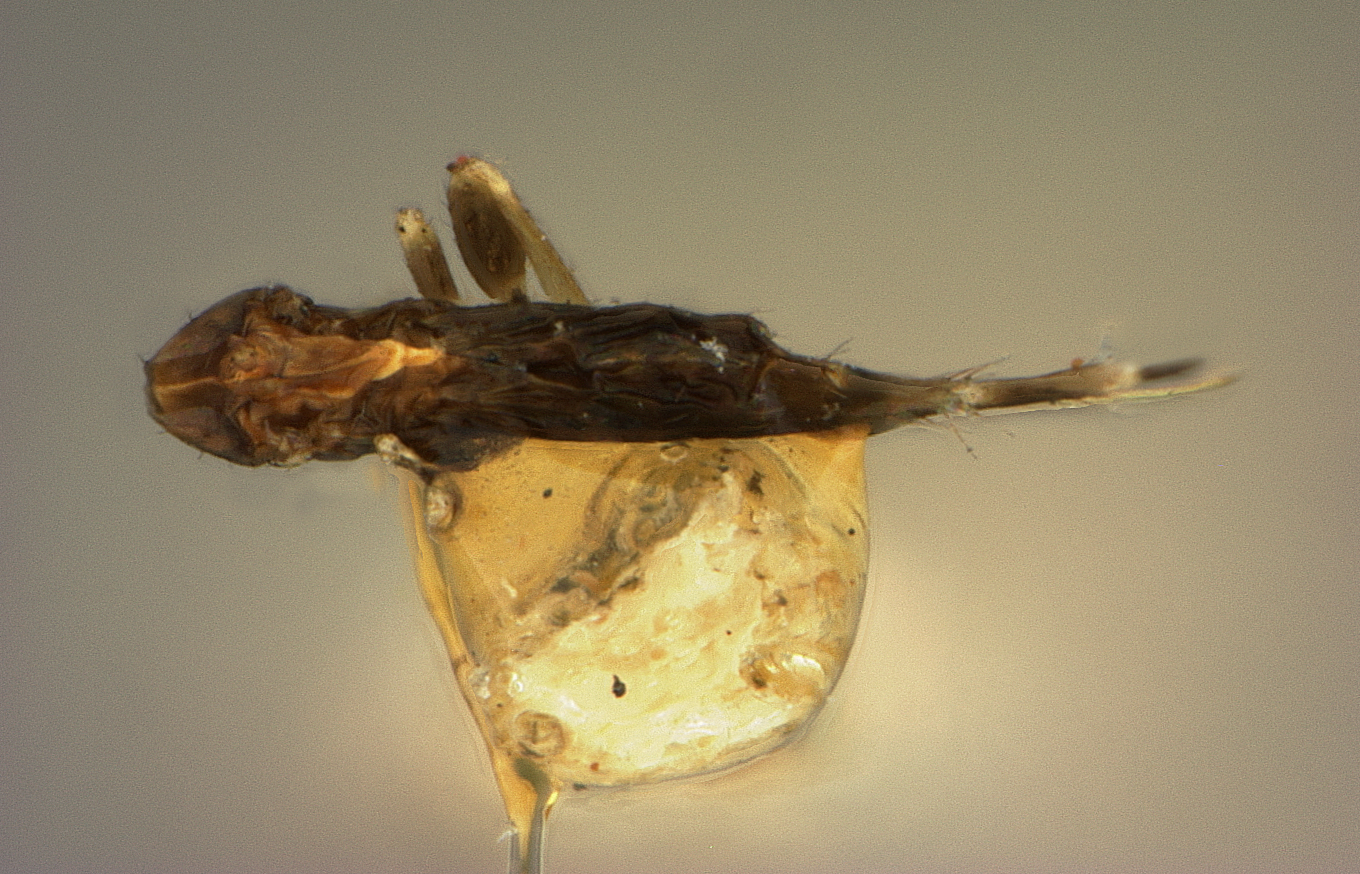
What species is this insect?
Centrobia odonatae
